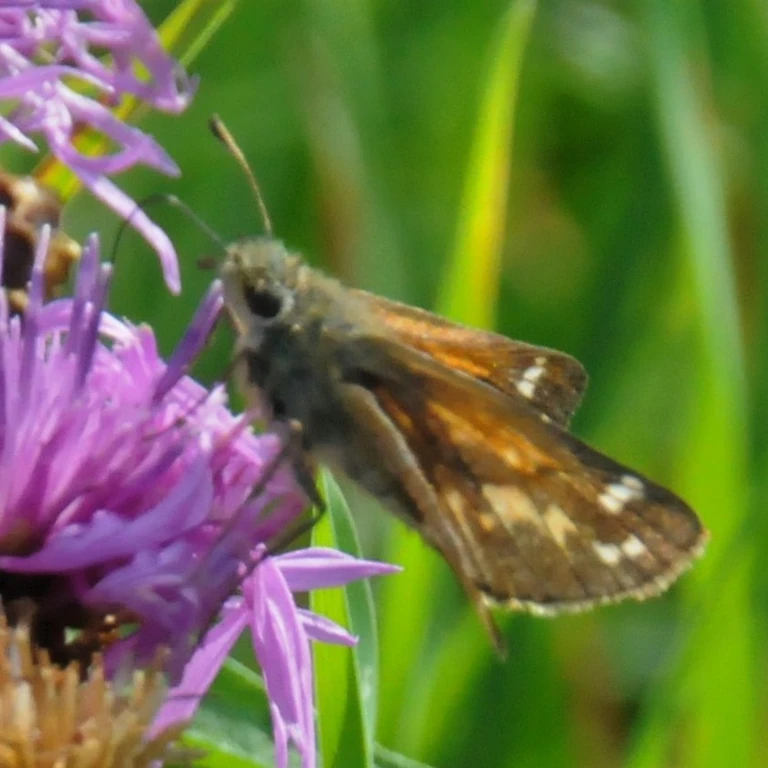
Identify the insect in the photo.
Hesperia comma
